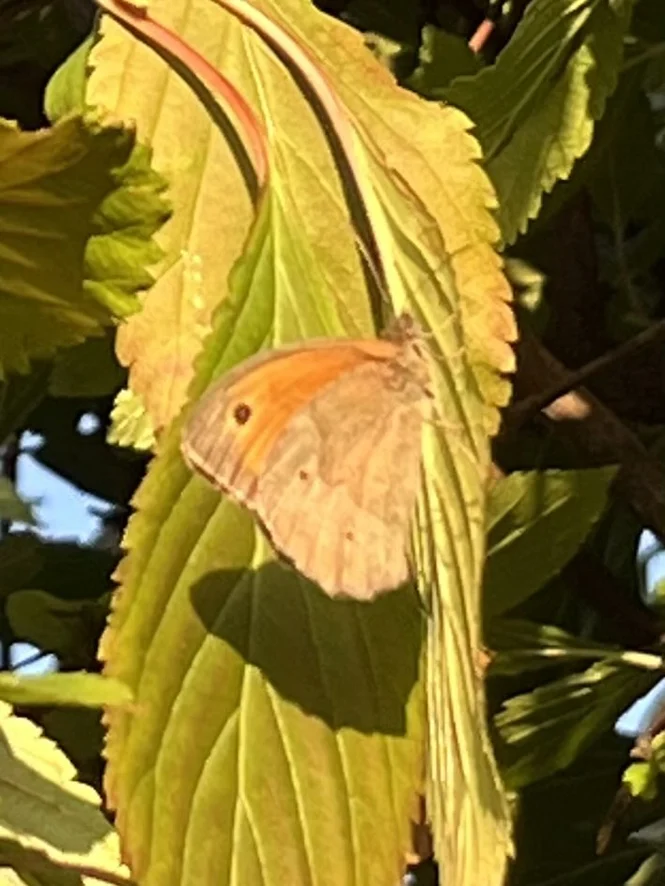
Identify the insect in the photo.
Maniola jurtina
